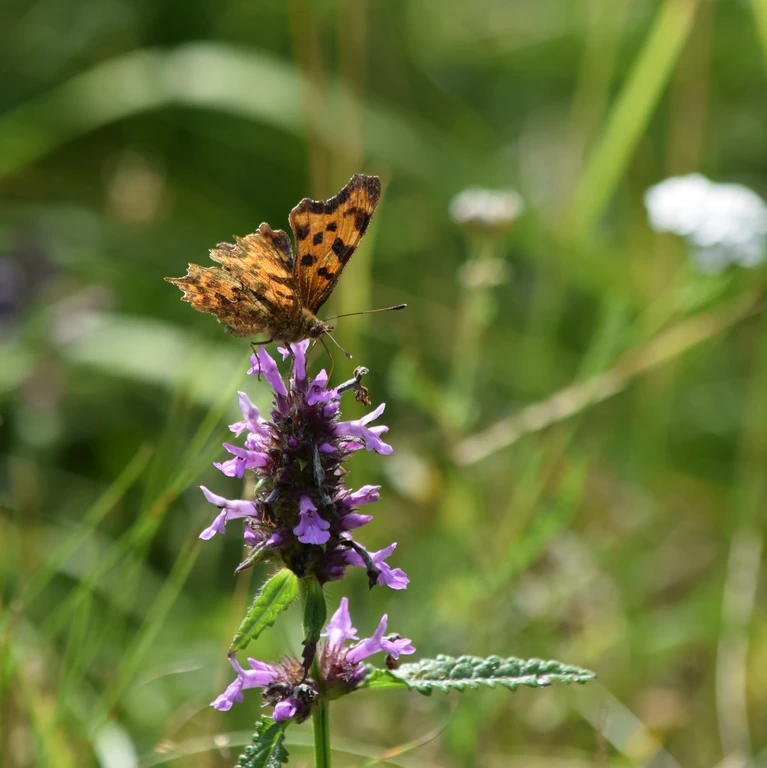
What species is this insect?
Polygonia c-album
